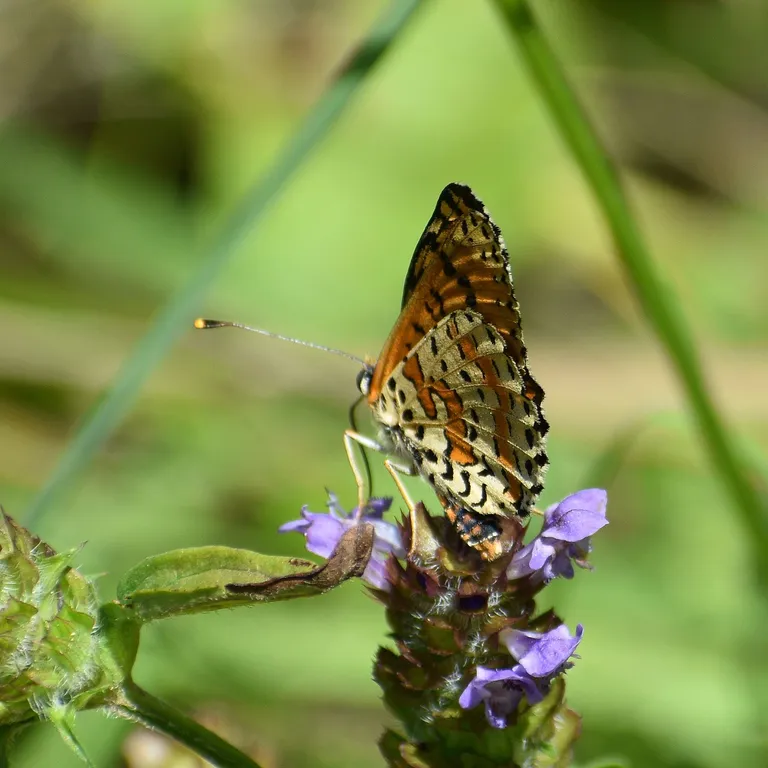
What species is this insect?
Melitaea didyma
